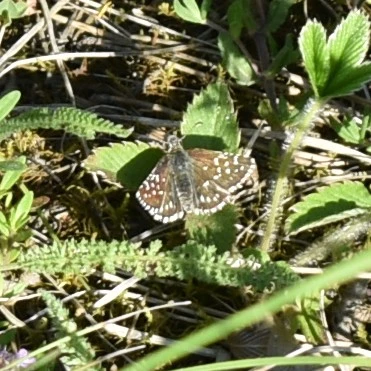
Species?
Pyrgus malvae
